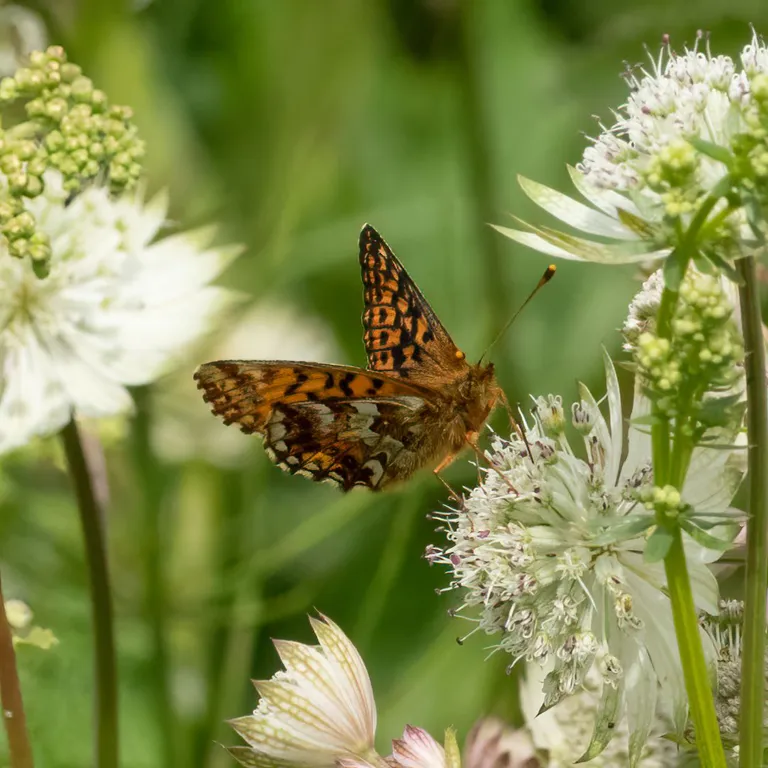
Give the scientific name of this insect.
Boloria aquilonaris
